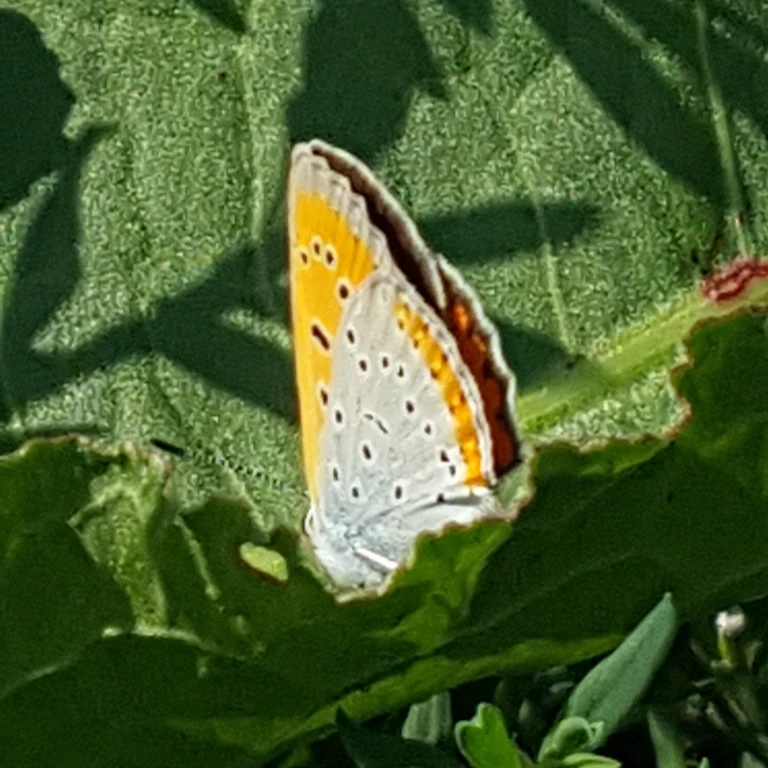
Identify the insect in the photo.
Lycaena dispar
